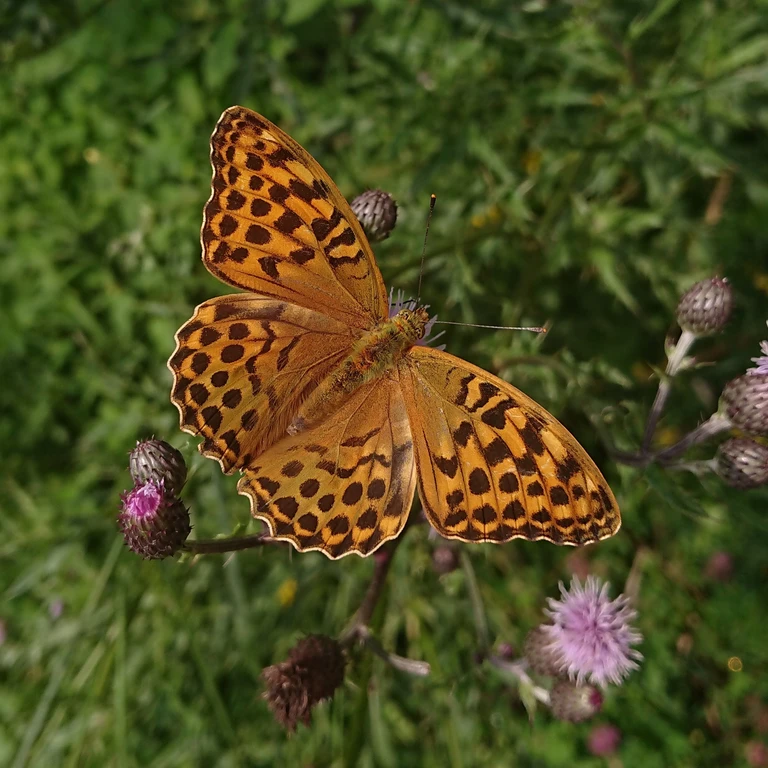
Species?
Argynnis paphia
